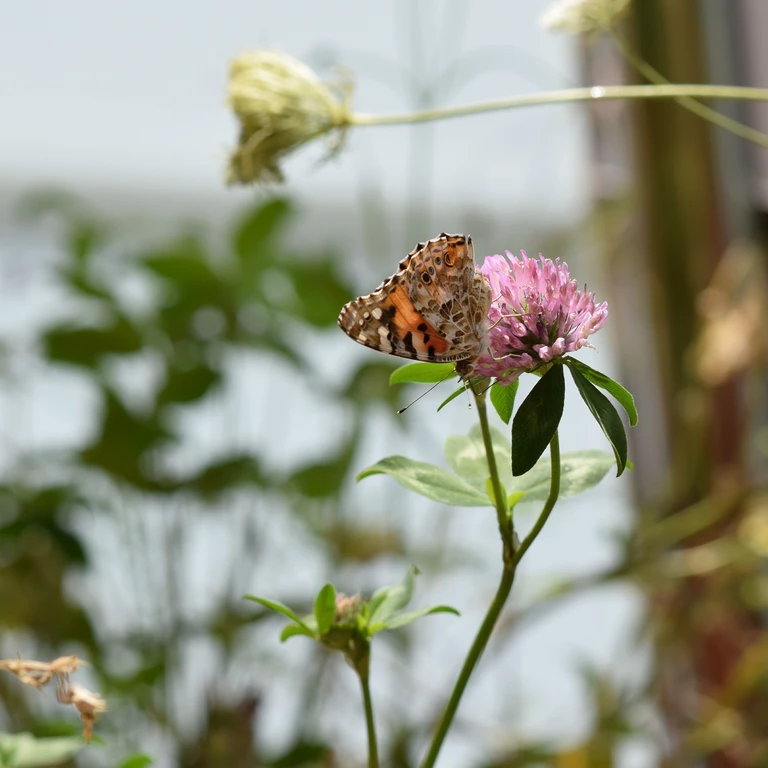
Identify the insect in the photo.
Vanessa cardui
